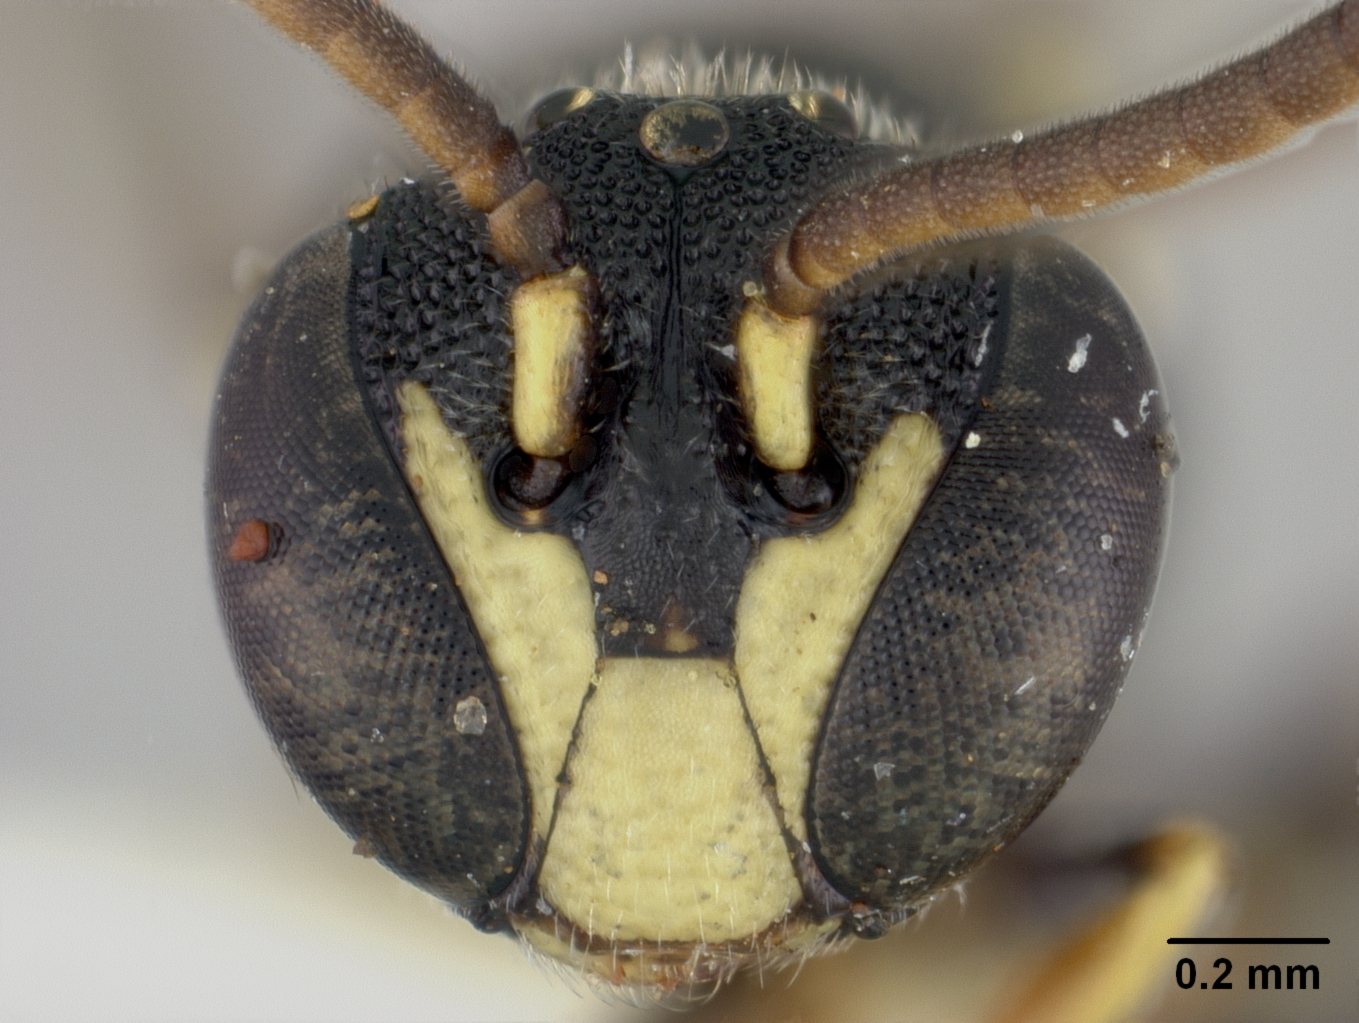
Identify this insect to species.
Hylaeus krombeini
